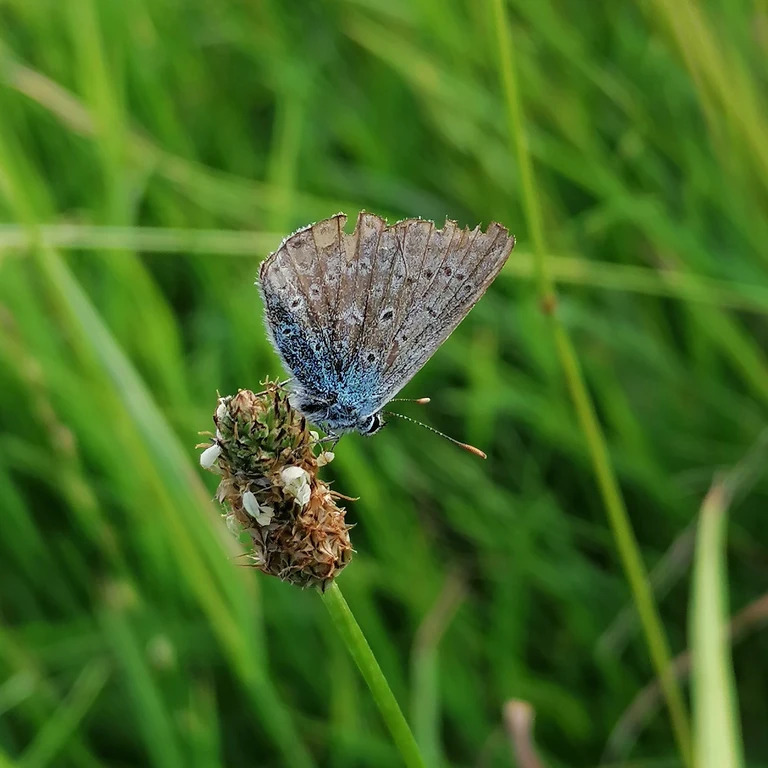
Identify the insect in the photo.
Polyommatus icarus
